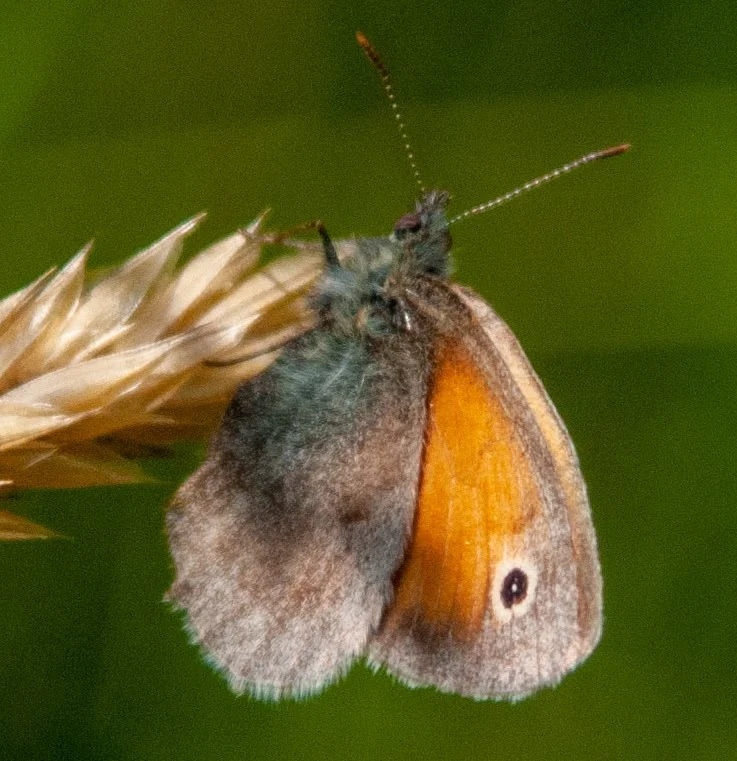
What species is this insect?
Coenonympha pamphilus
